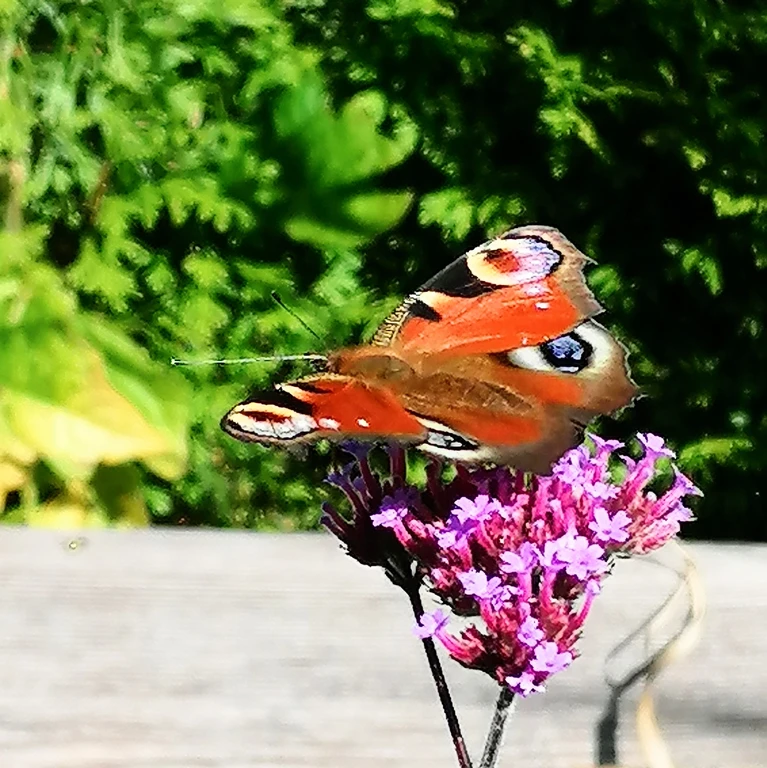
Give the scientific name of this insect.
Aglais io
